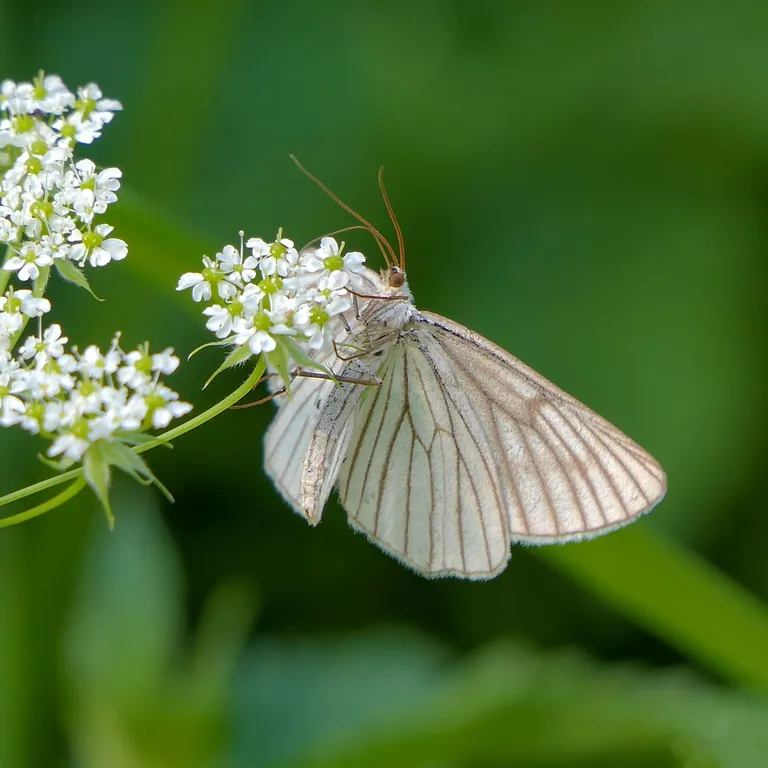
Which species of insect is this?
Siona lineata
